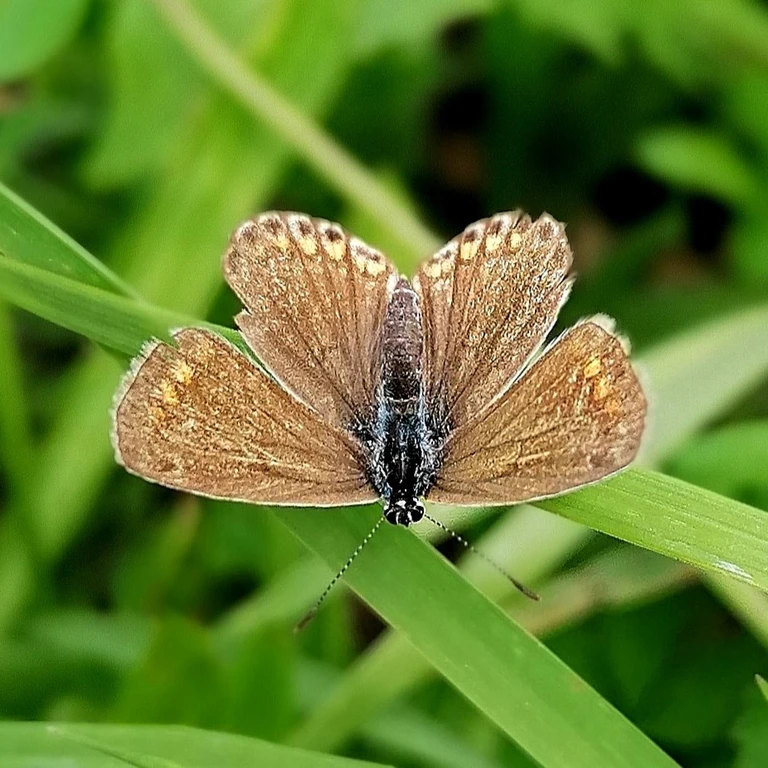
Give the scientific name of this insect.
Polyommatus icarus
